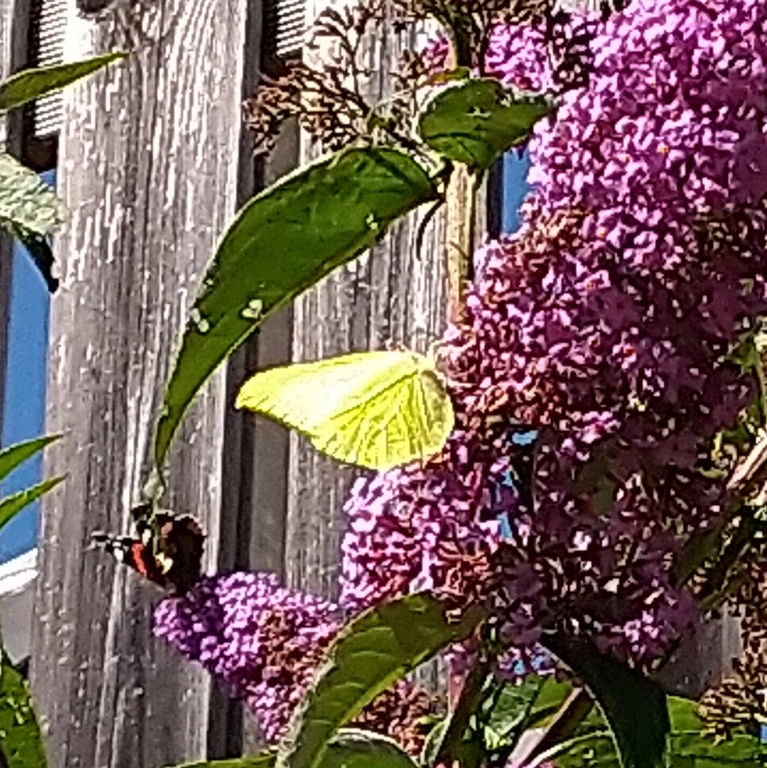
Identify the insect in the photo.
Gonepteryx rhamni
